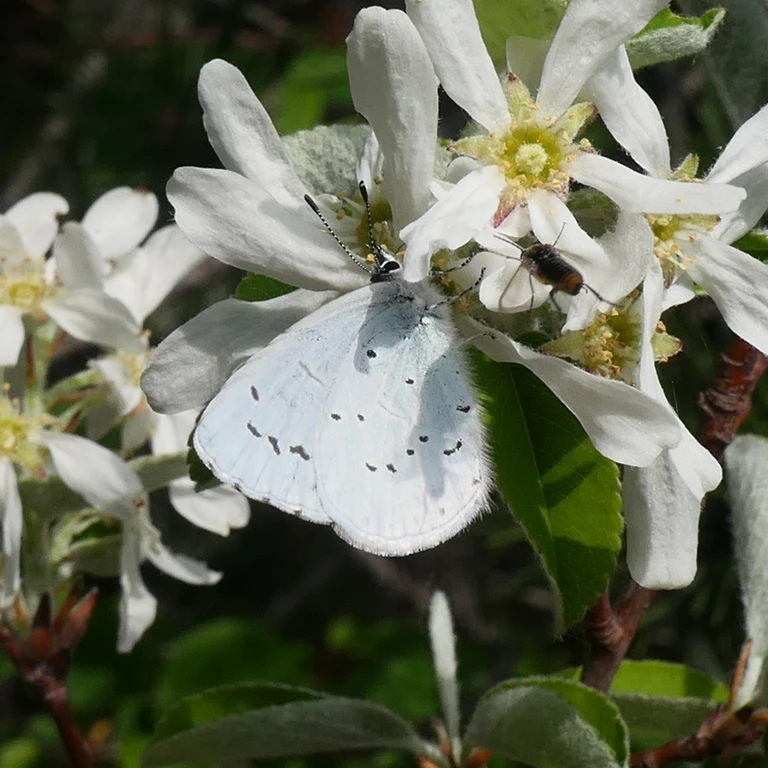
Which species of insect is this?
Celastrina argiolus
